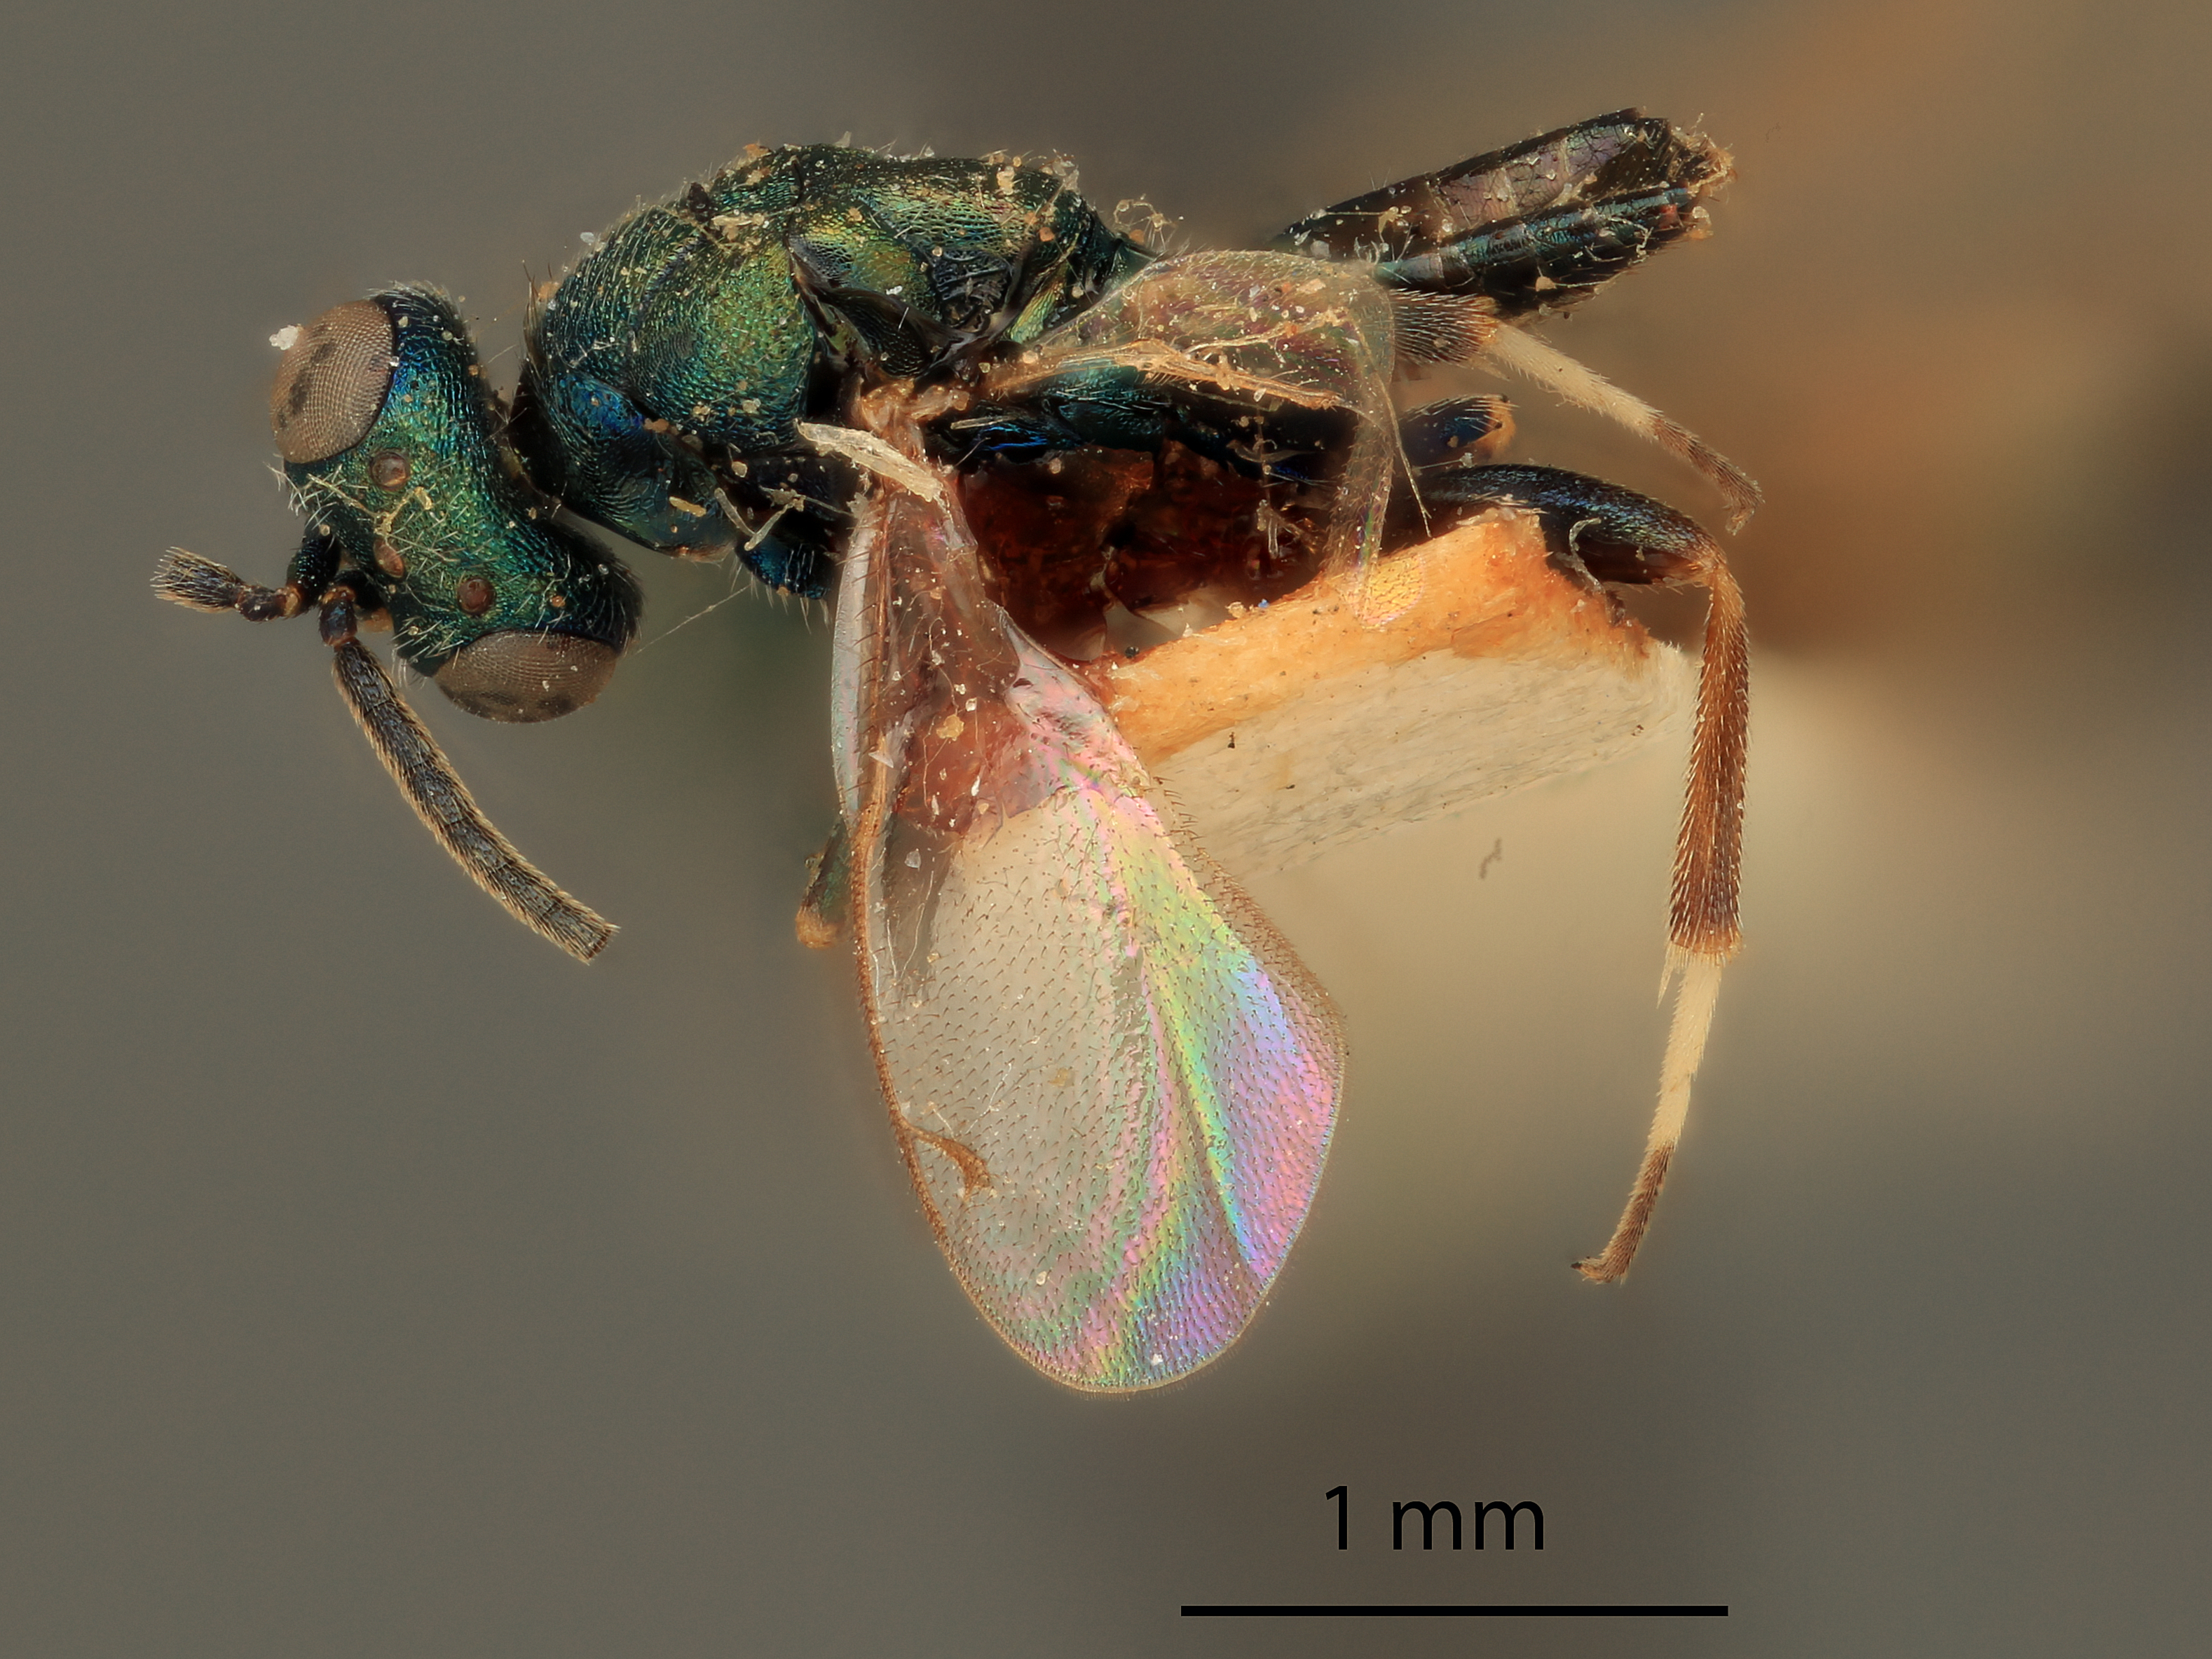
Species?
Eupelmus amicus
